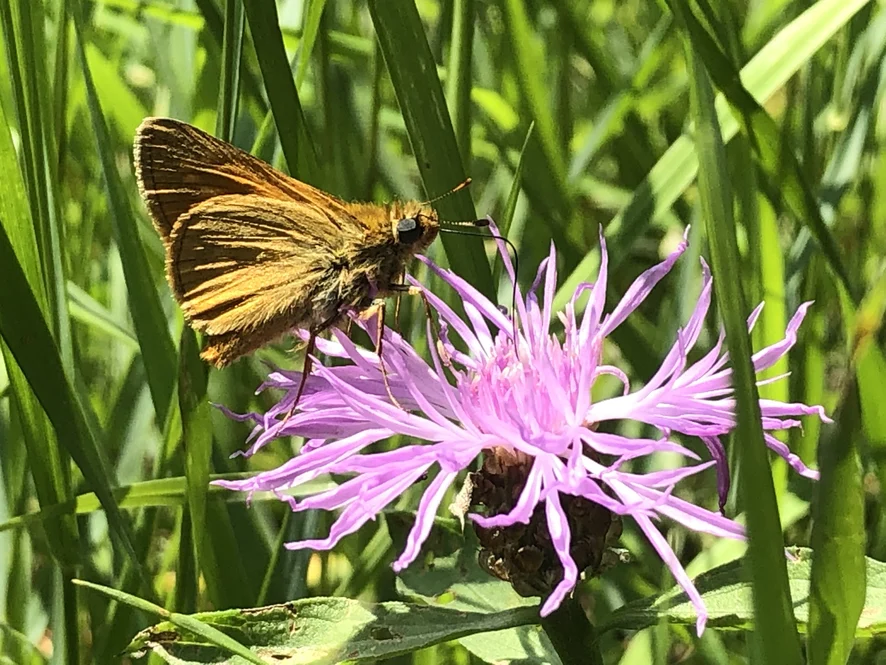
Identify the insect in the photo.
Ochlodes sylvanus (also Ochlodes venata)
